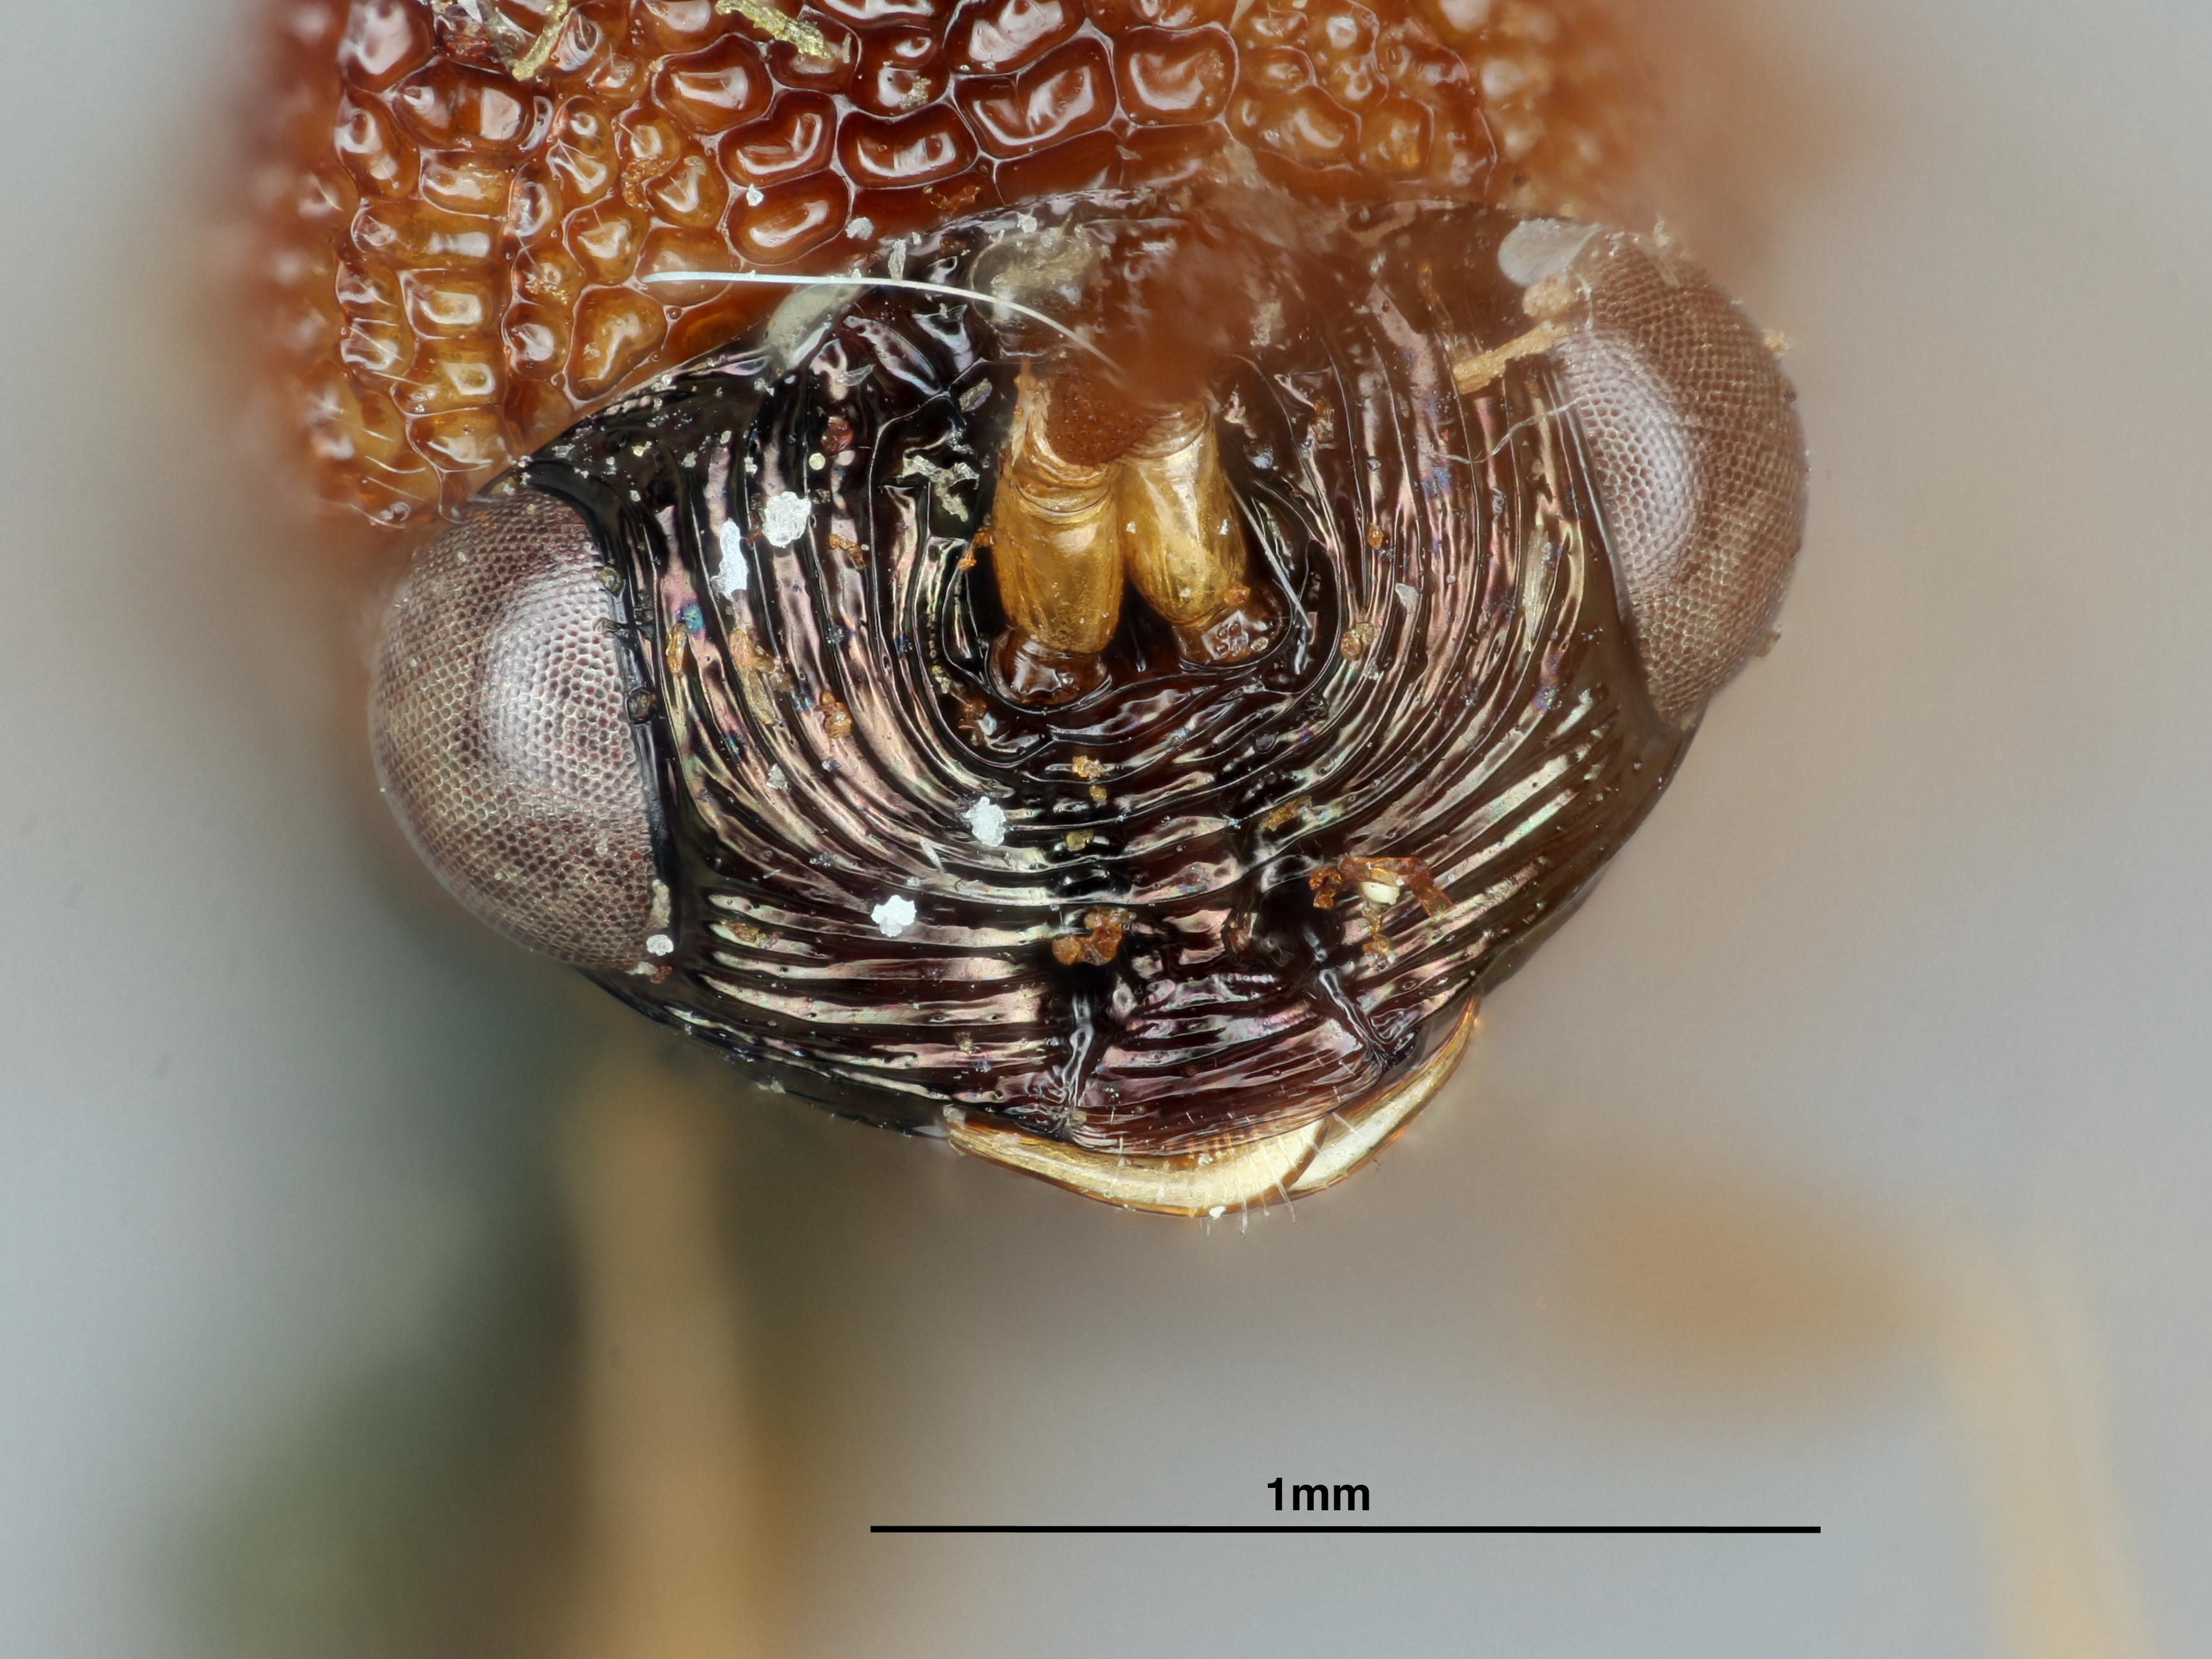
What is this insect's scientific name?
Lophyrocera floridana
